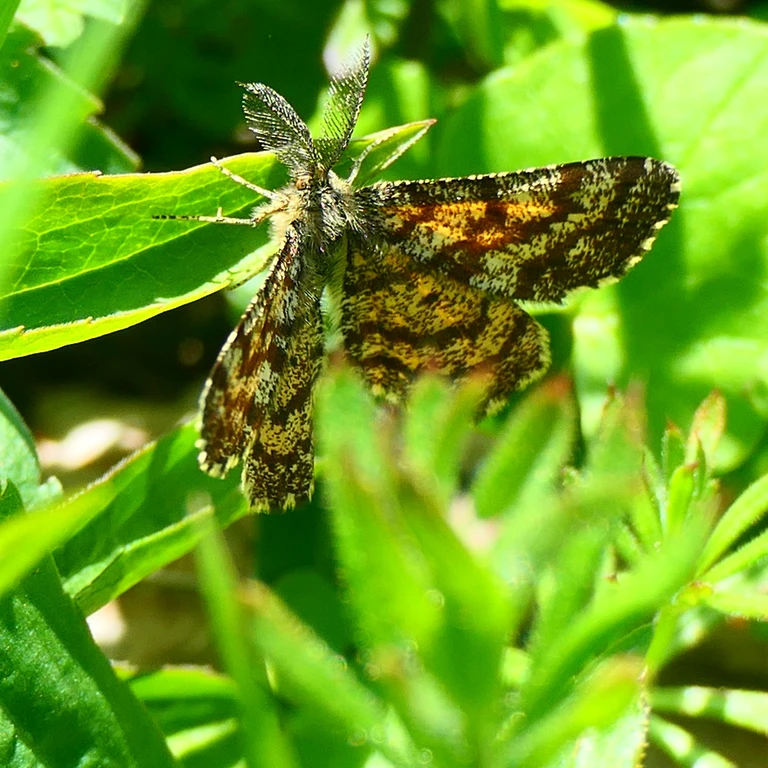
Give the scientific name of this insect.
Ematurga atomaria
